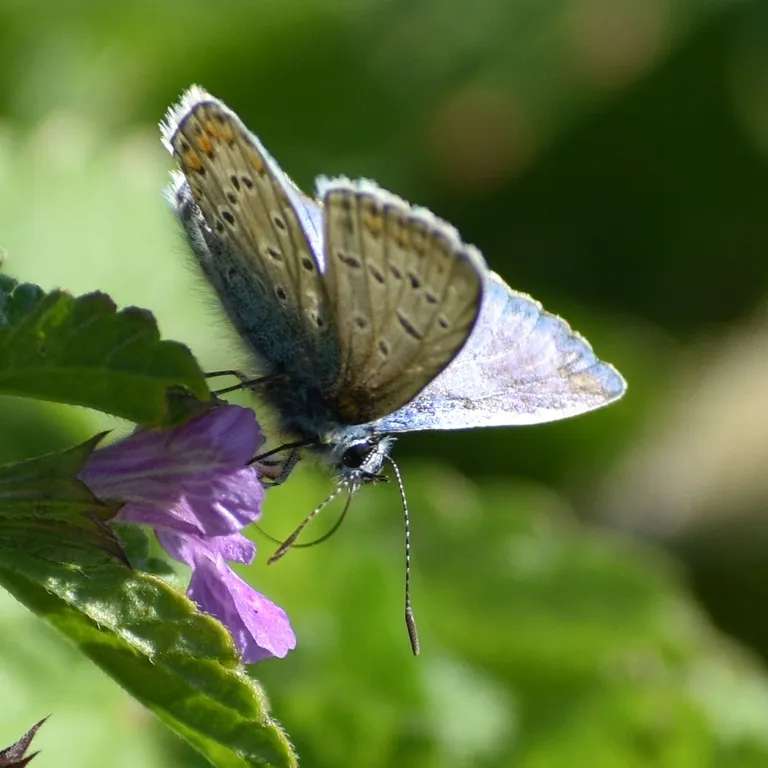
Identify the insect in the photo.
Polyommatus icarus
